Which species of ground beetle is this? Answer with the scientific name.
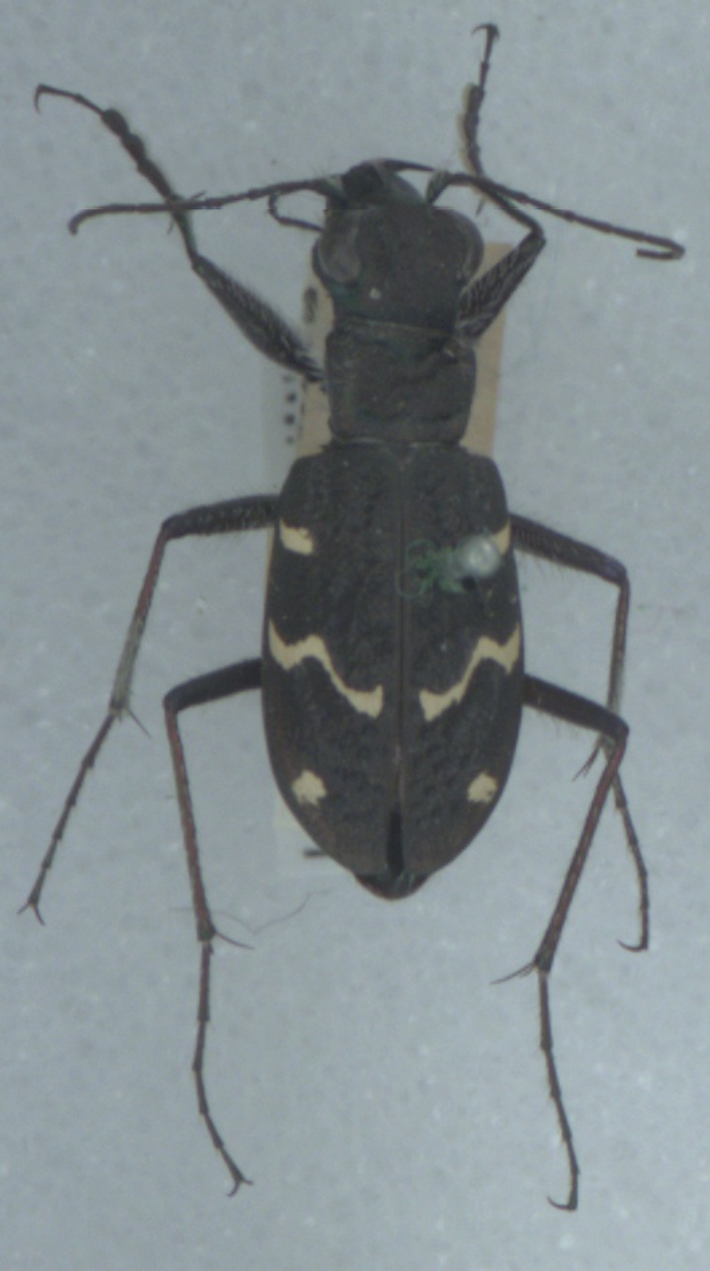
Cicindela sylvatica
